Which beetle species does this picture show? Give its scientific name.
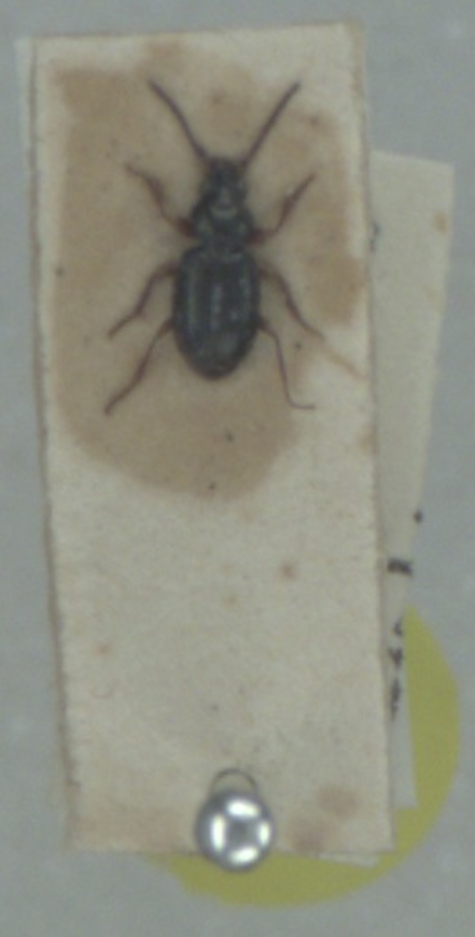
Bembidion clarkei
